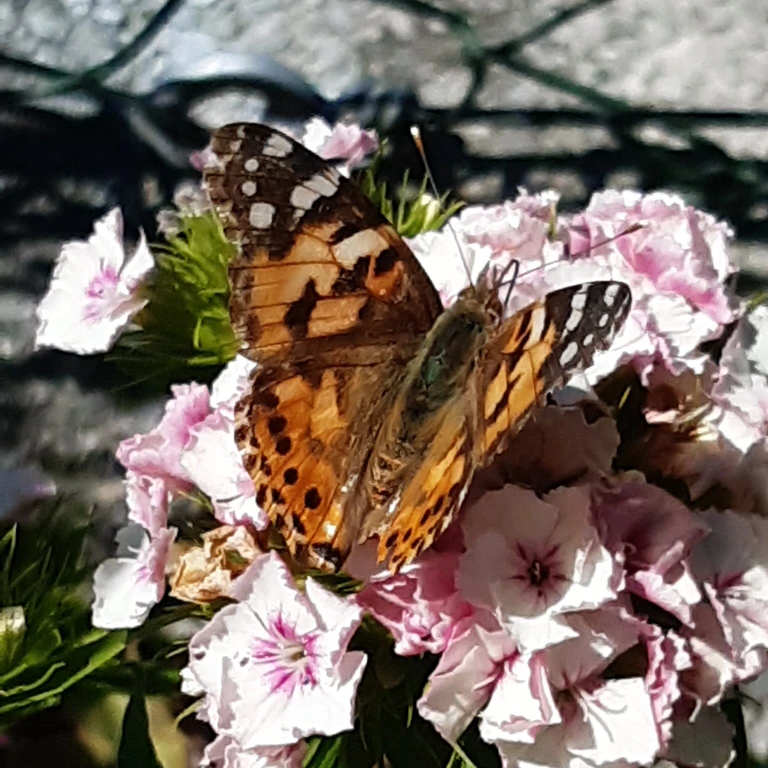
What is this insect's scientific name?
Vanessa cardui
